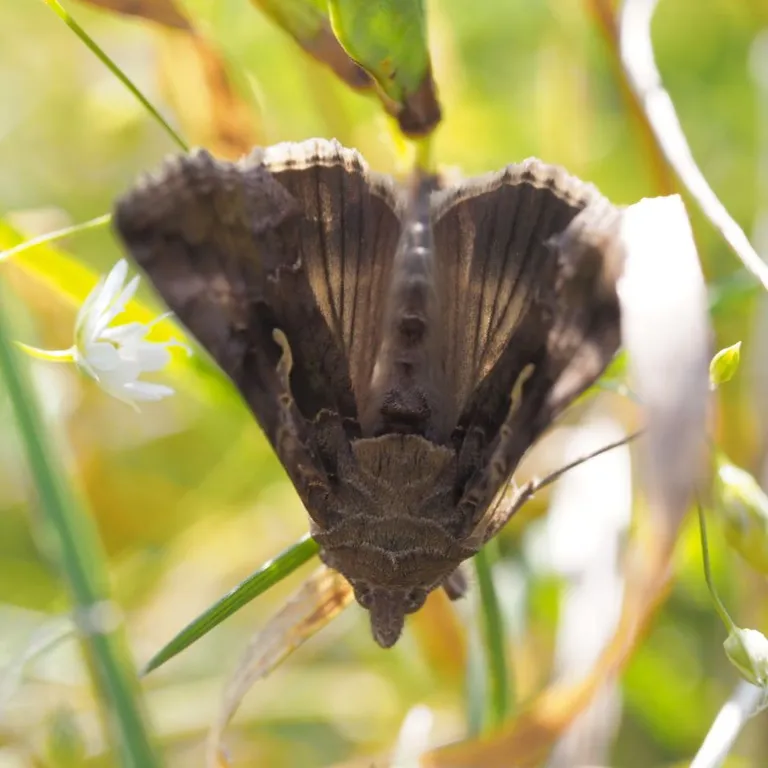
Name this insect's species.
Autographa gamma
